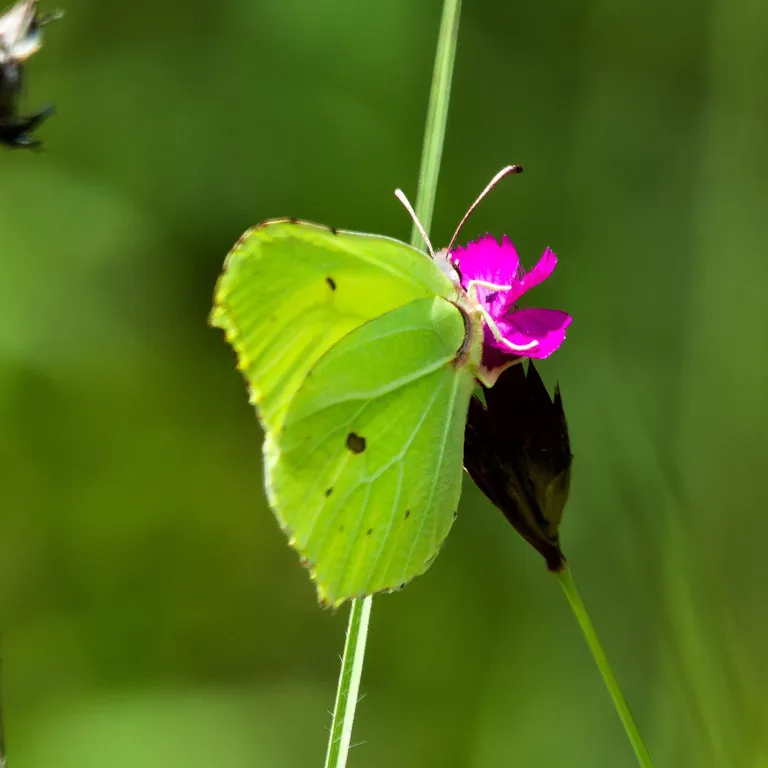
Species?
Gonepteryx rhamni
